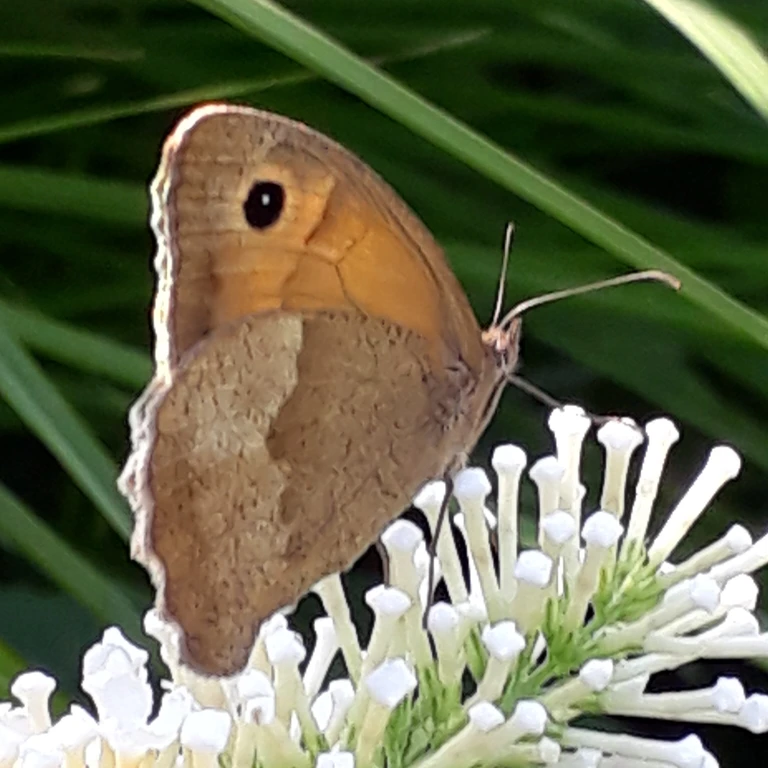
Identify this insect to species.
Maniola jurtina
